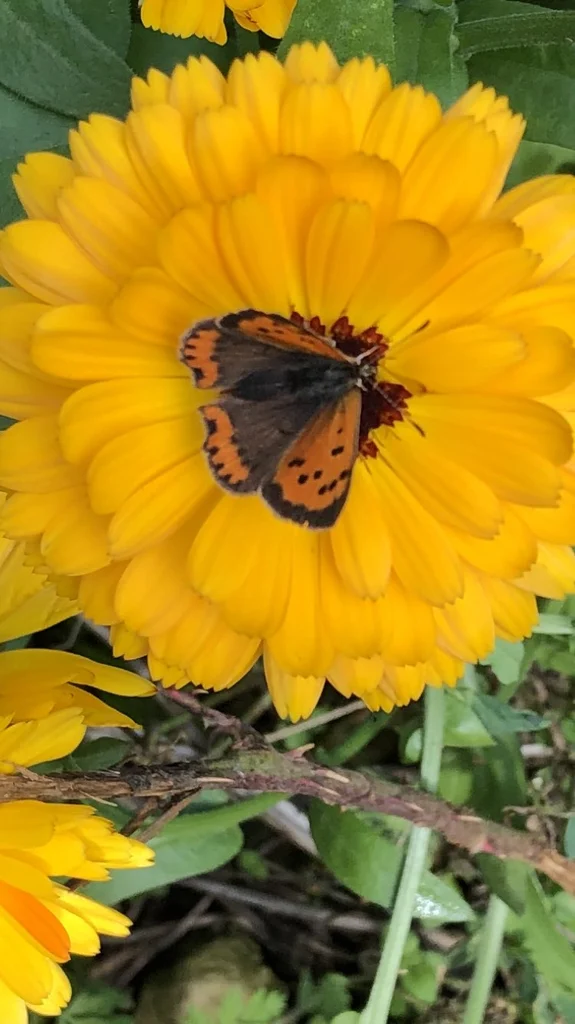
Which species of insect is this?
Lycaena phlaeas
